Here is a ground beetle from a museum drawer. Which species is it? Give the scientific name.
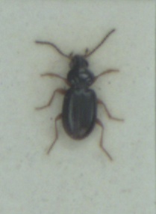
Bembidion mannerheimii
